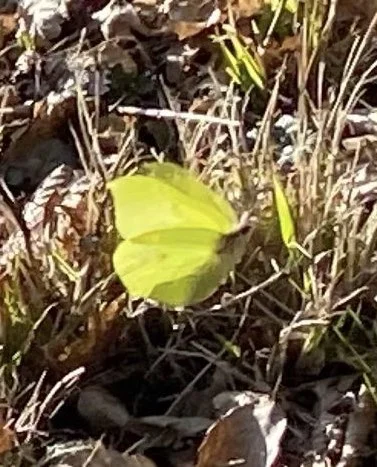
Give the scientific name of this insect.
Gonepteryx rhamni
